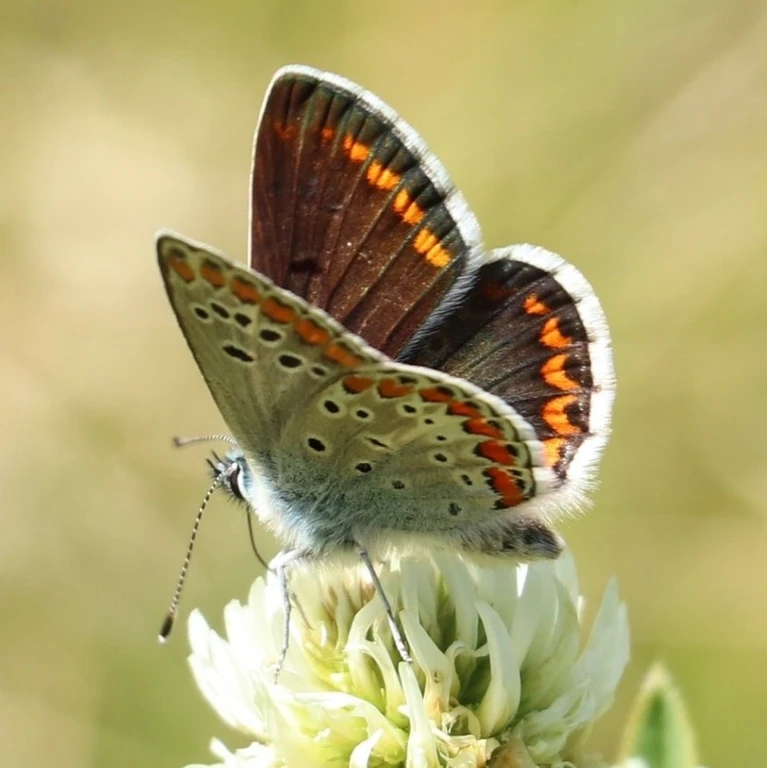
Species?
Aricia agestis/artaxerxes
